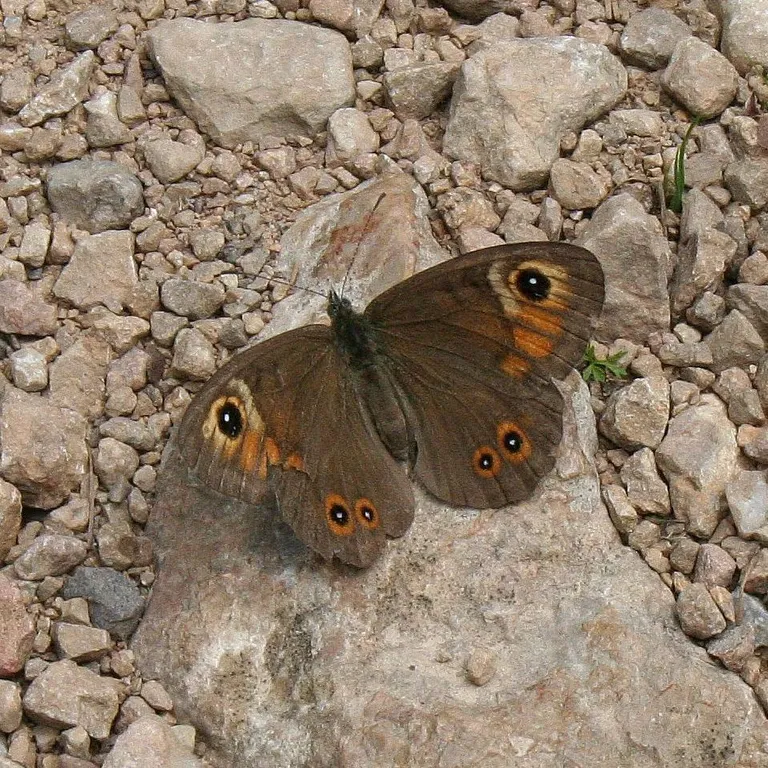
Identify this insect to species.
Lasiommata maera (also Pararge maera)
